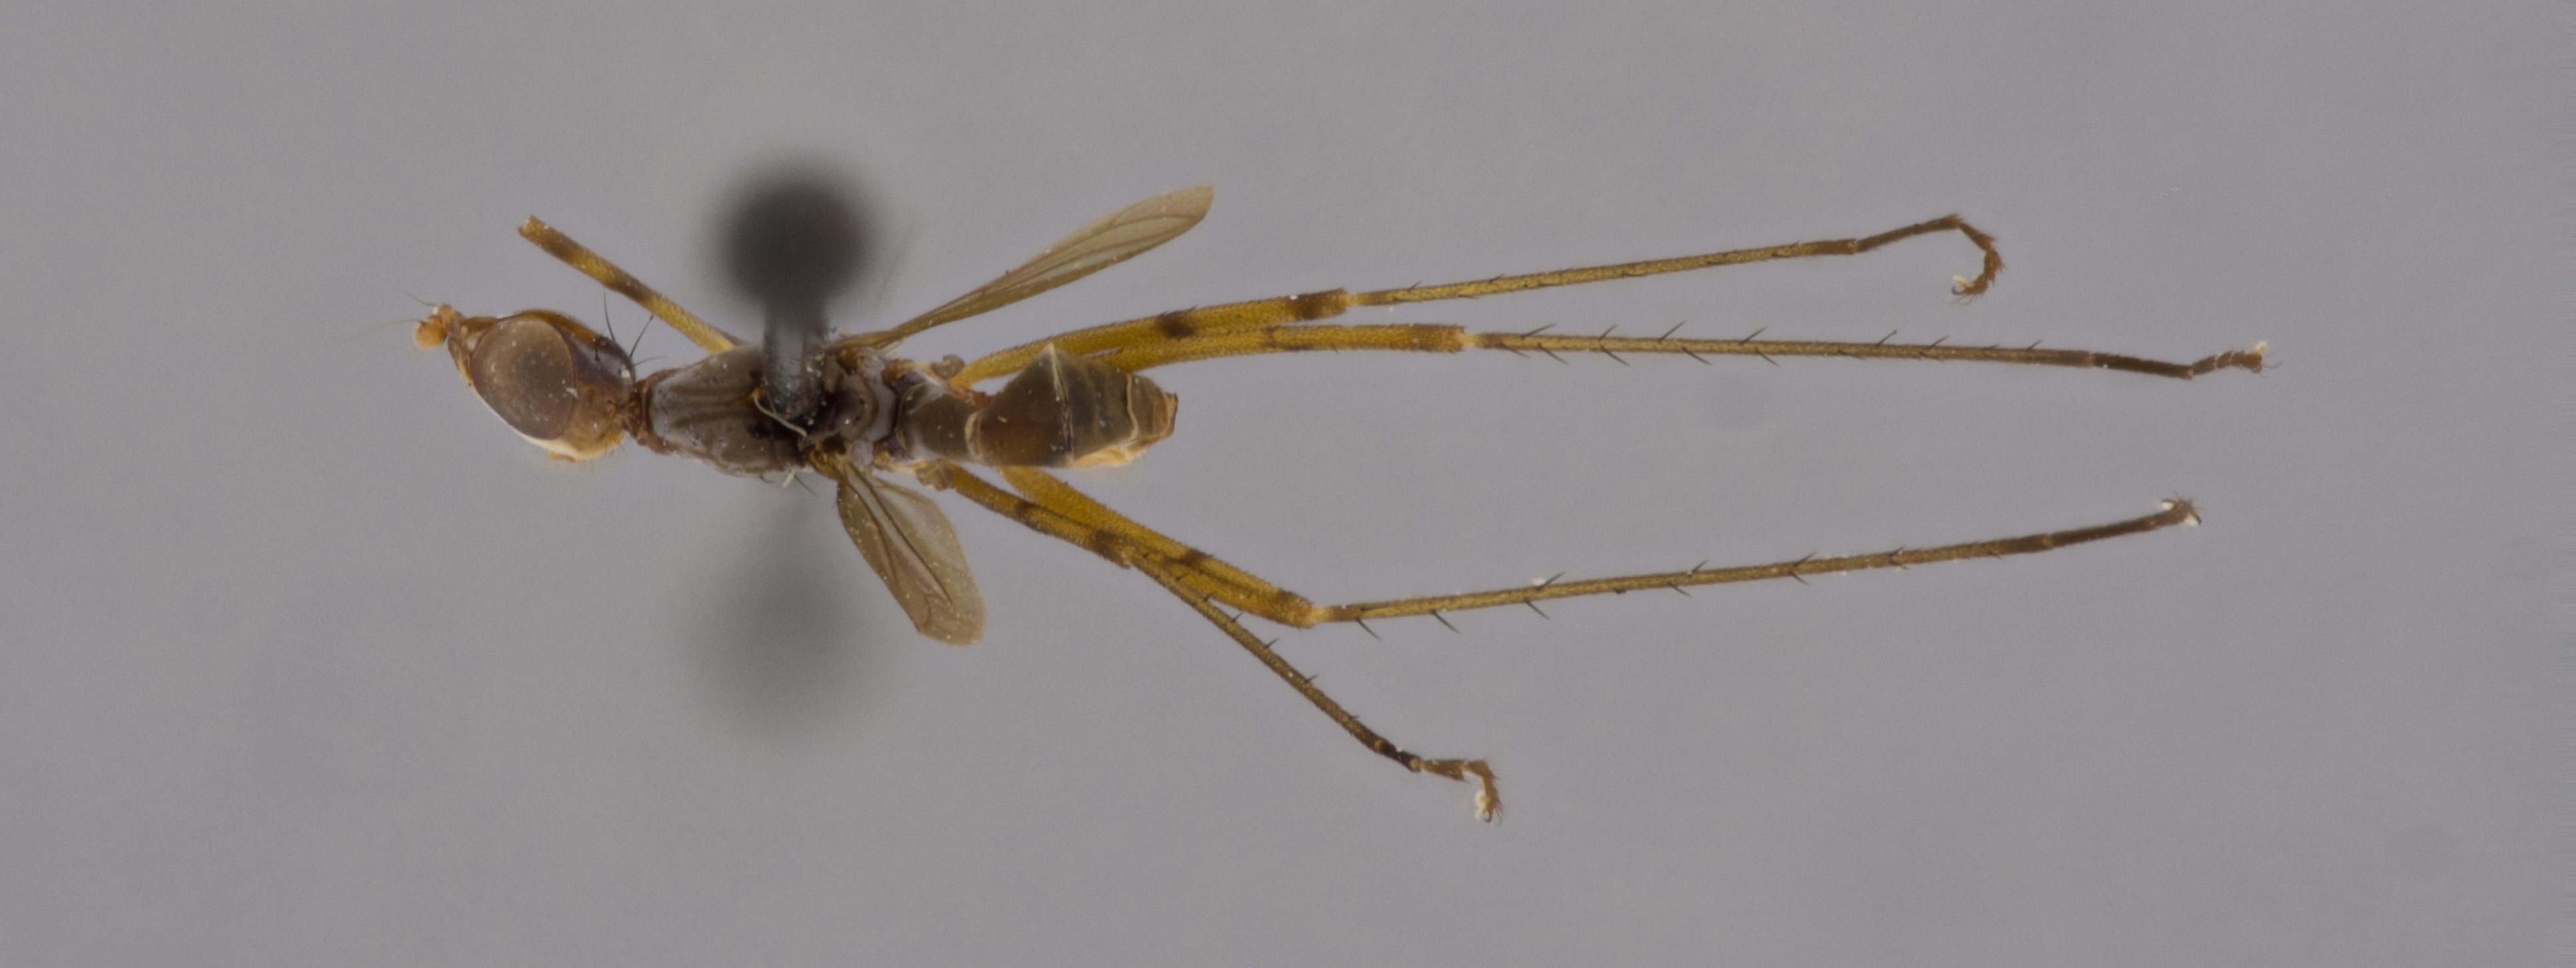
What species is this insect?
Micropeza distenta
